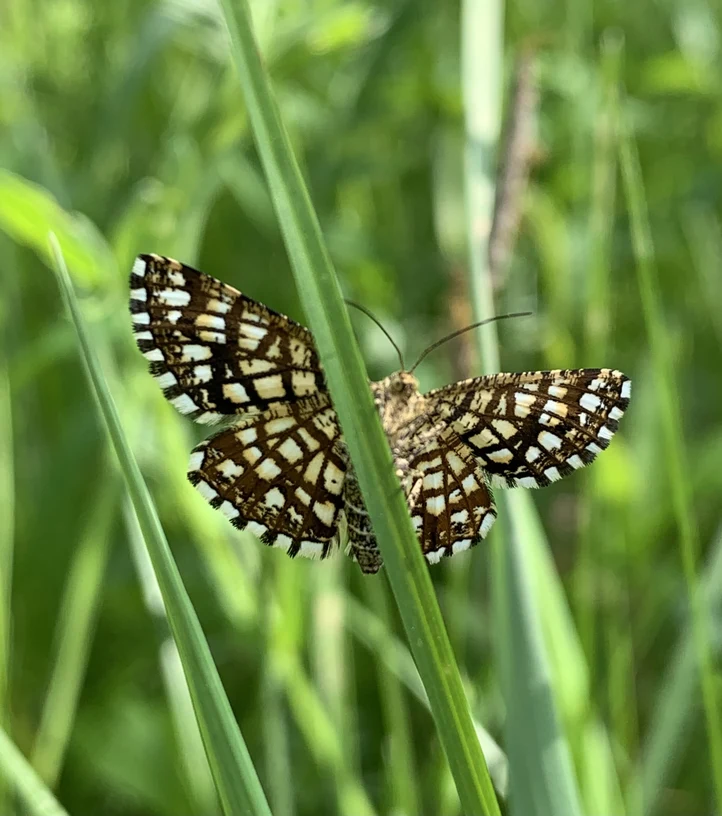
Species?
Chiasmia clathrata
